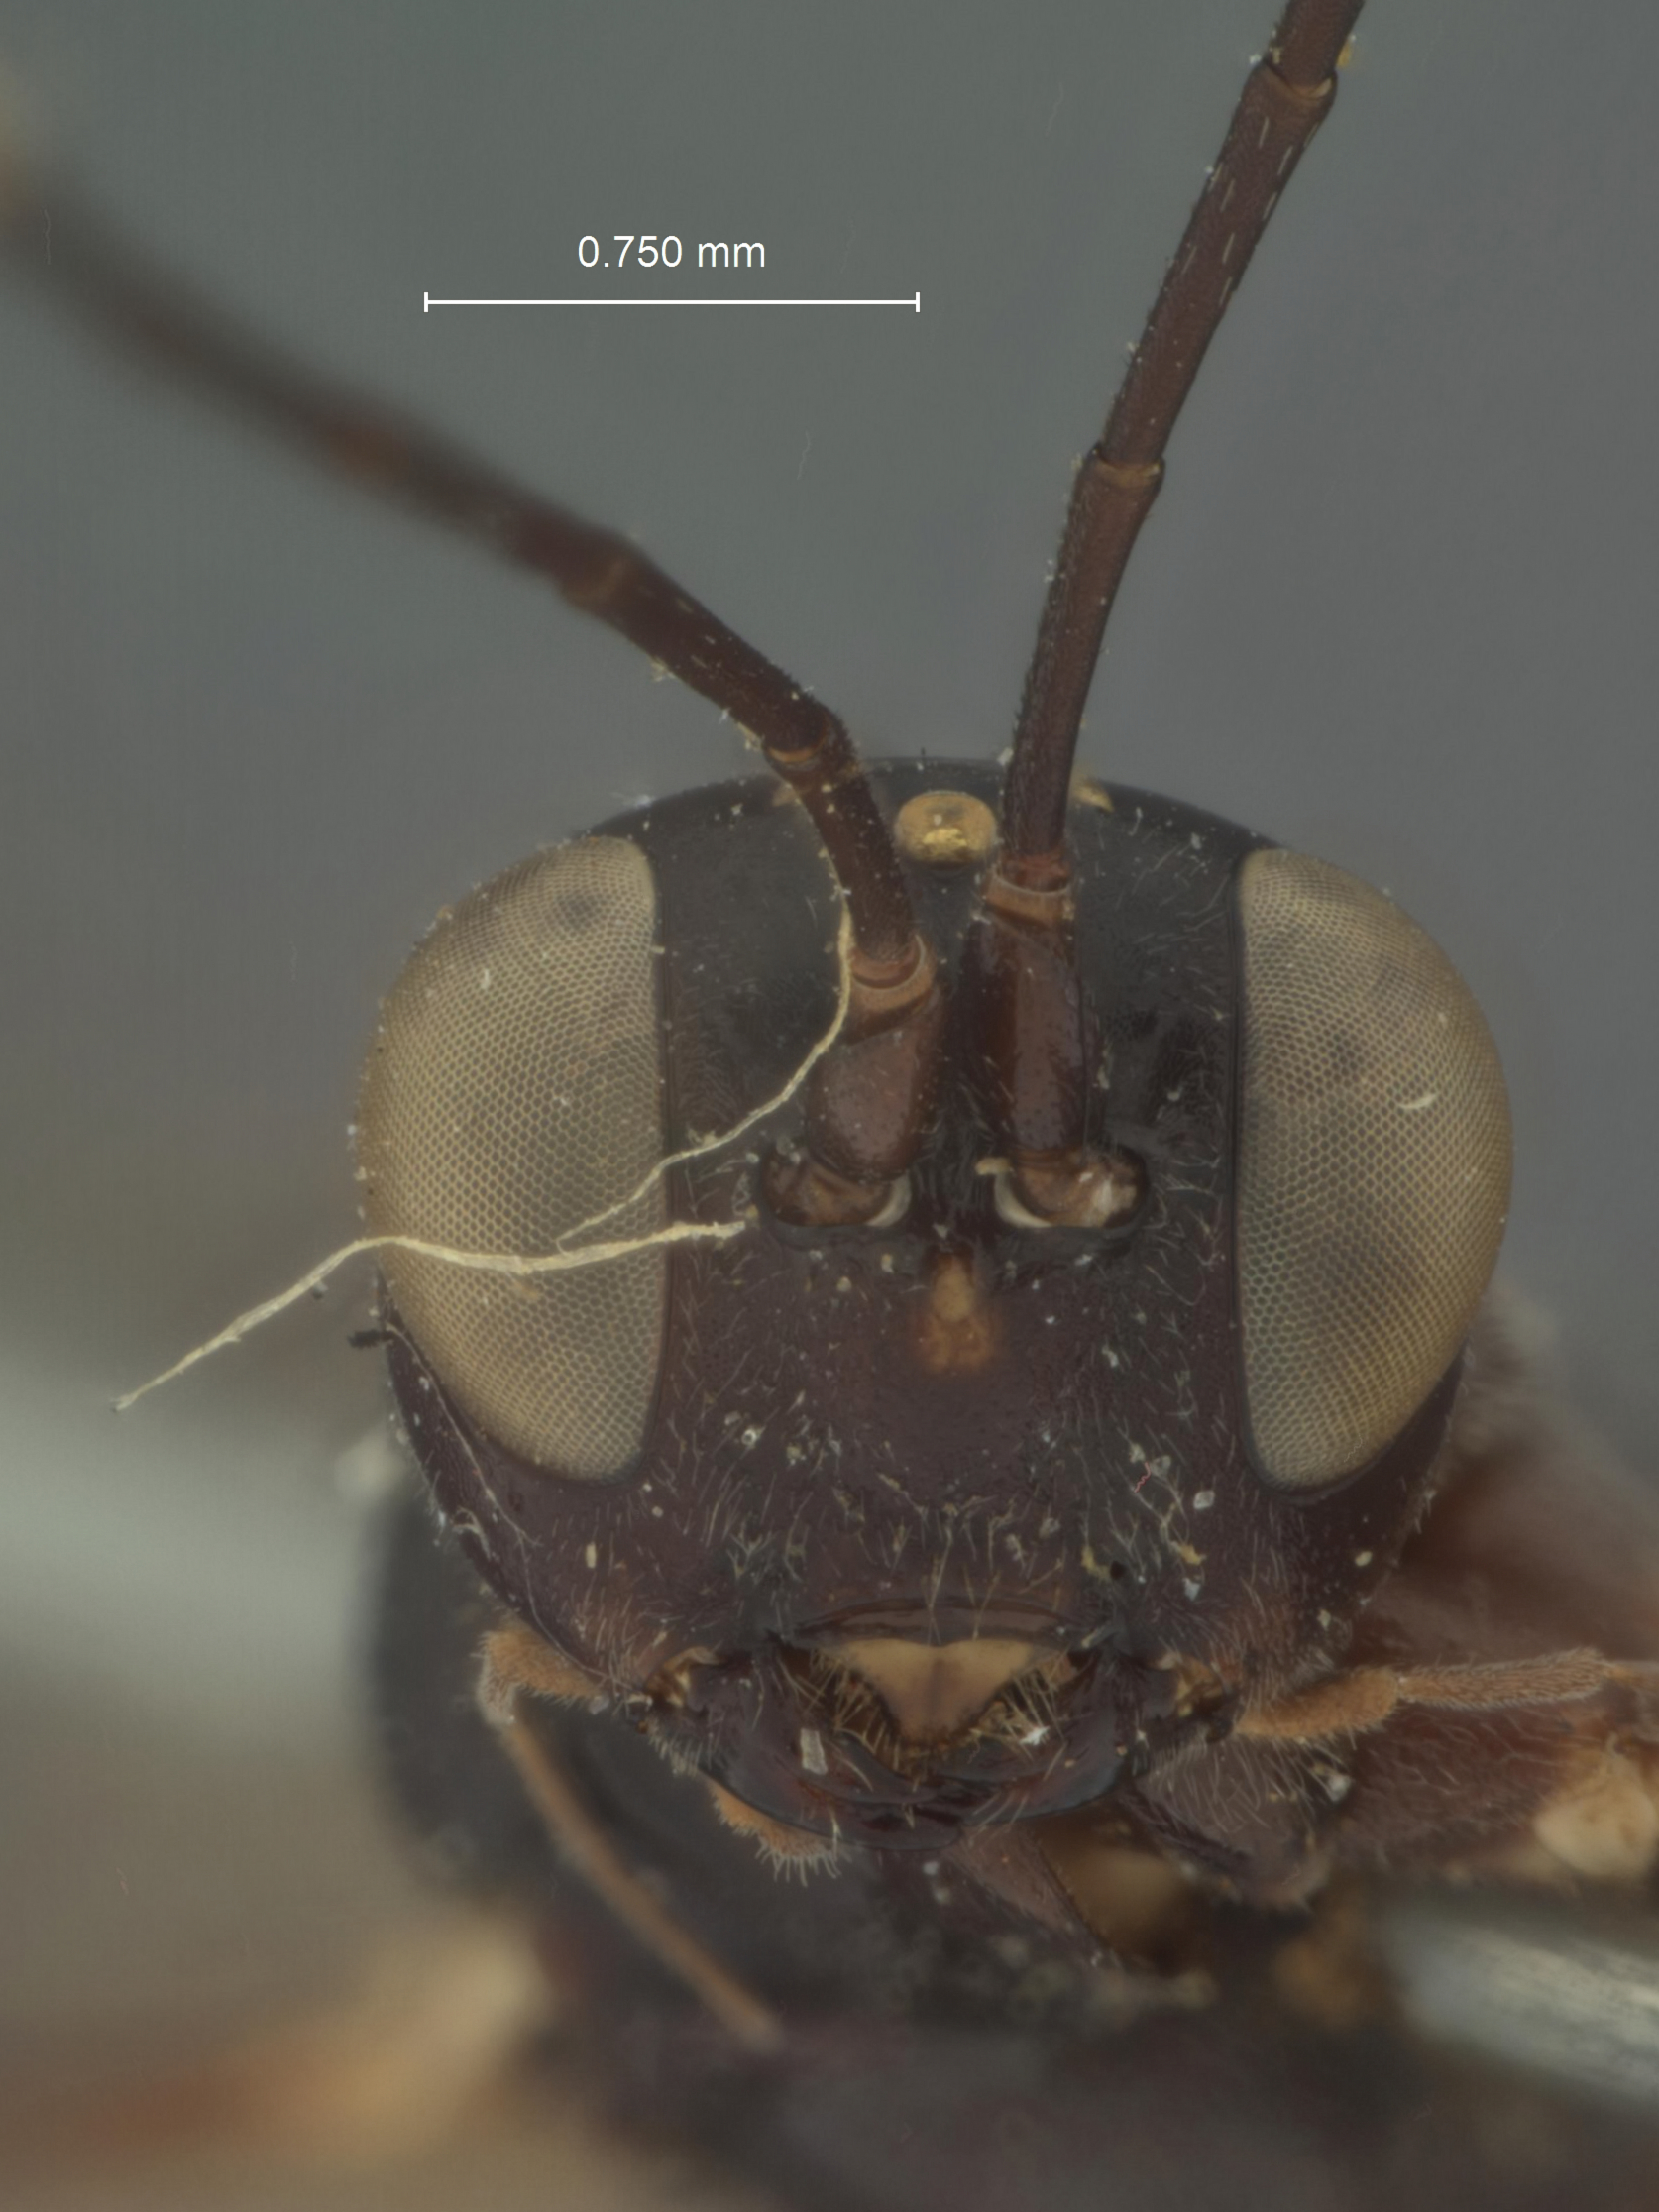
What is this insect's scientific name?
Pimpla yuconensis
